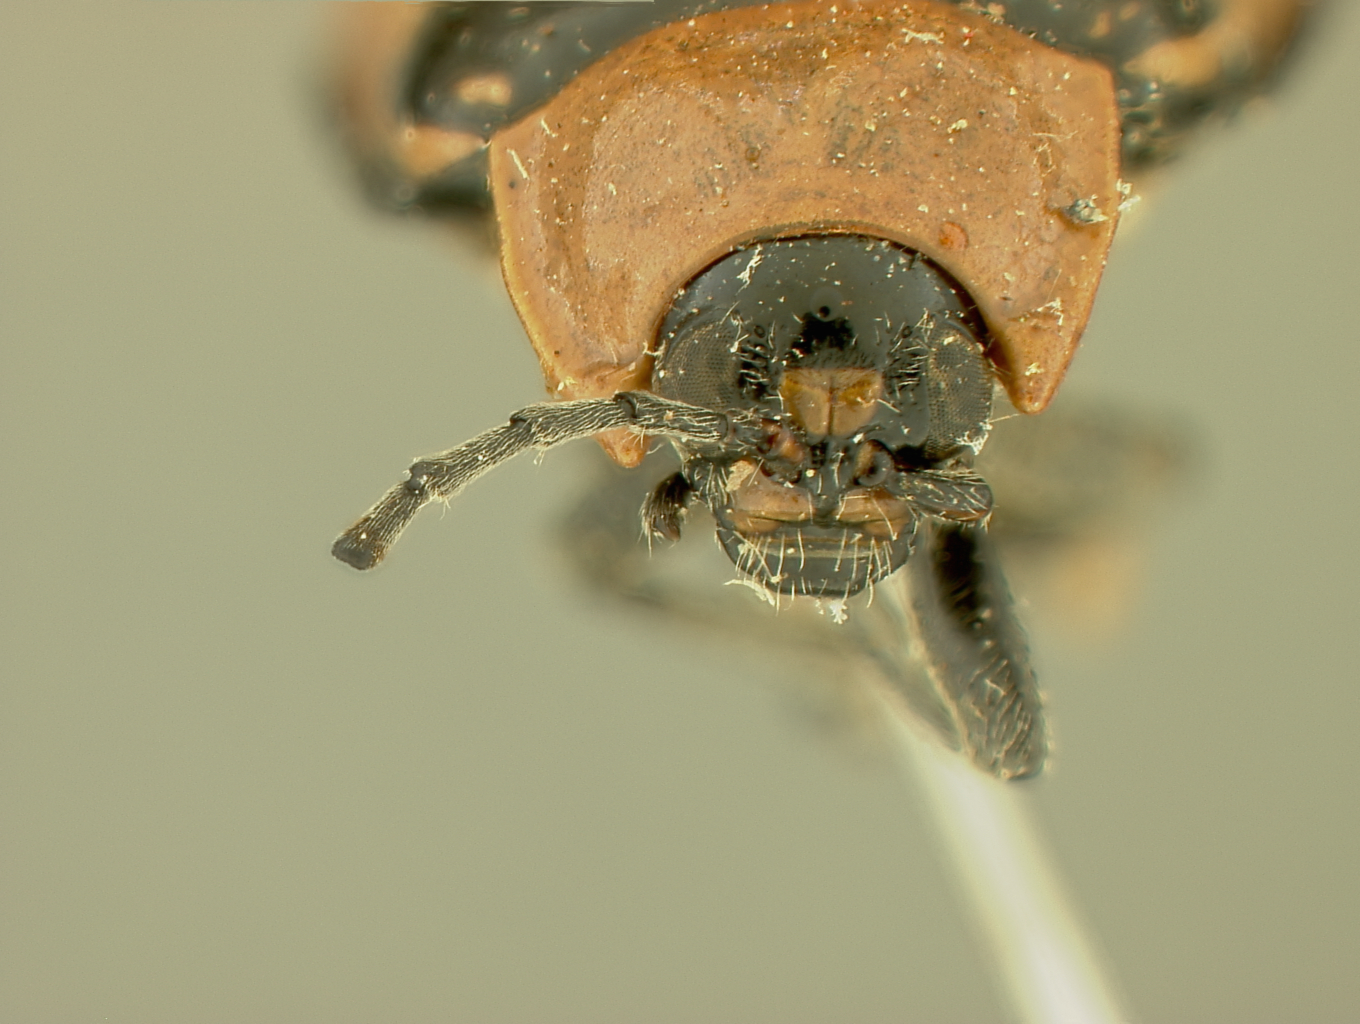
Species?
Asphaera magistralis
